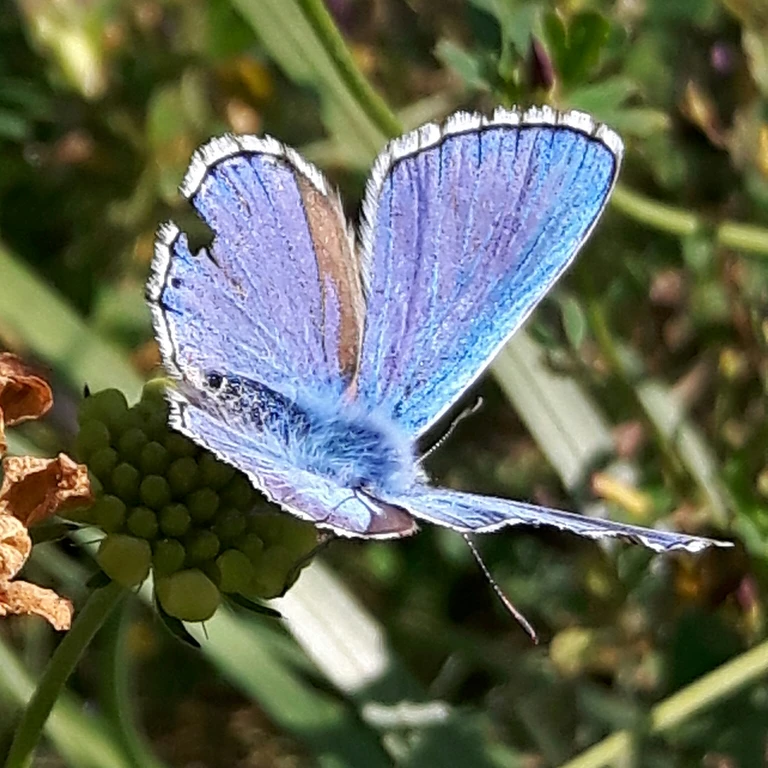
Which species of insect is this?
Lysandra bellargus
